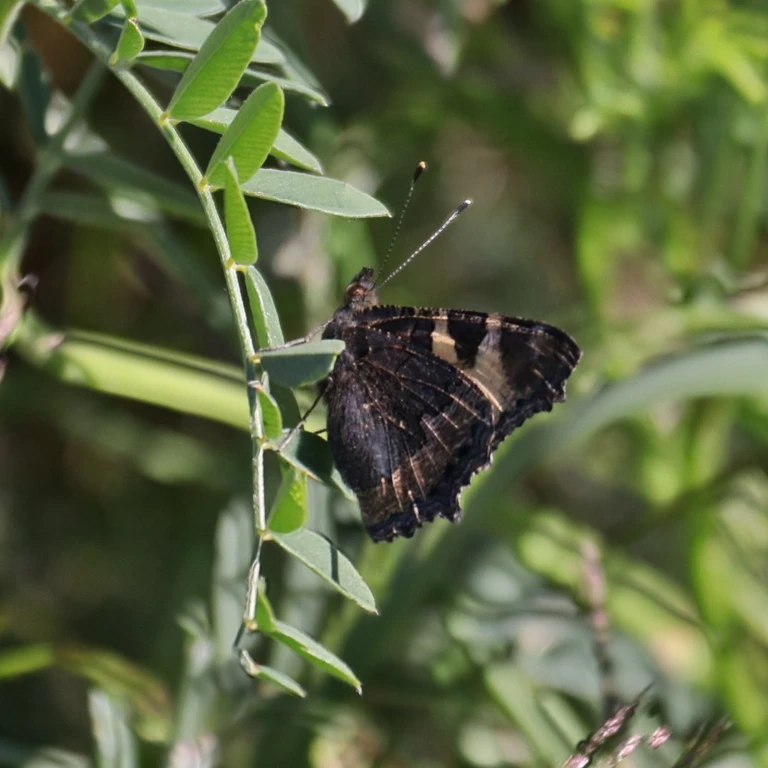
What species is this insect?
Aglais urticae
